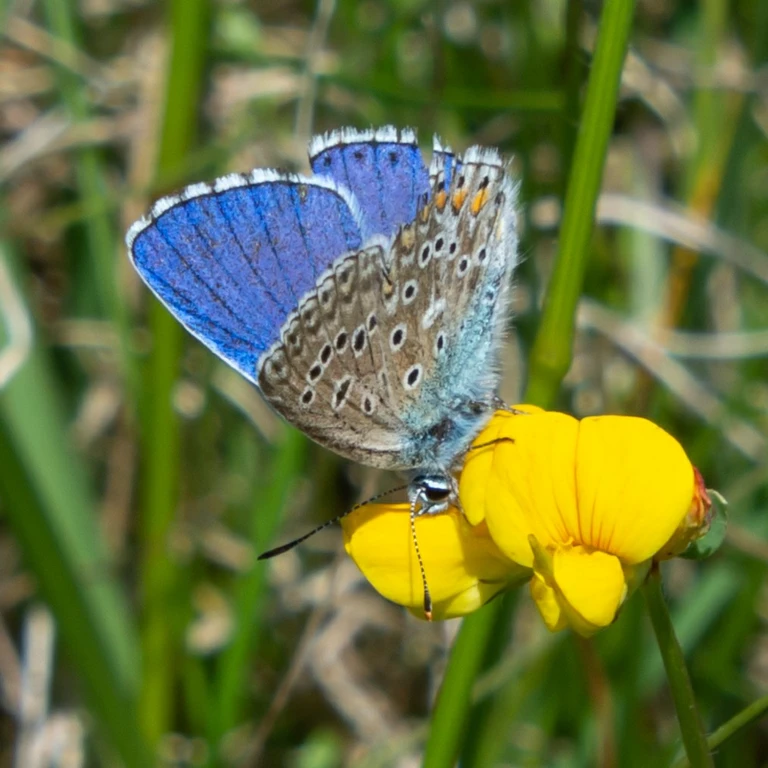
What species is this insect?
Lysandra bellargus
